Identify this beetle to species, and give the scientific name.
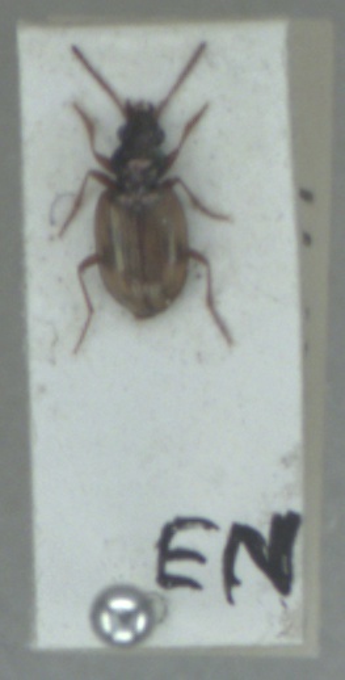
Bembidion pallidipenne
